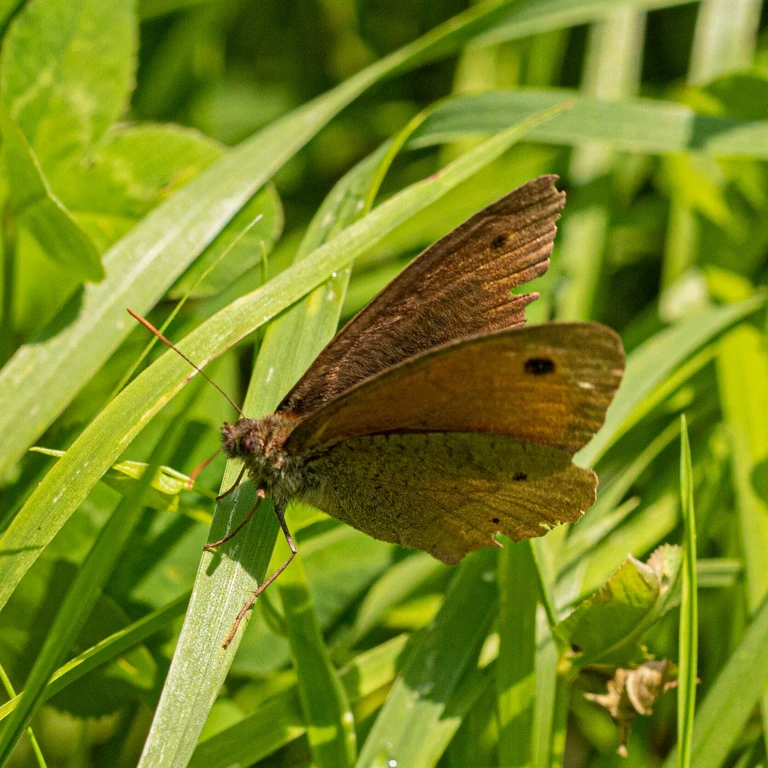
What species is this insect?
Maniola jurtina
